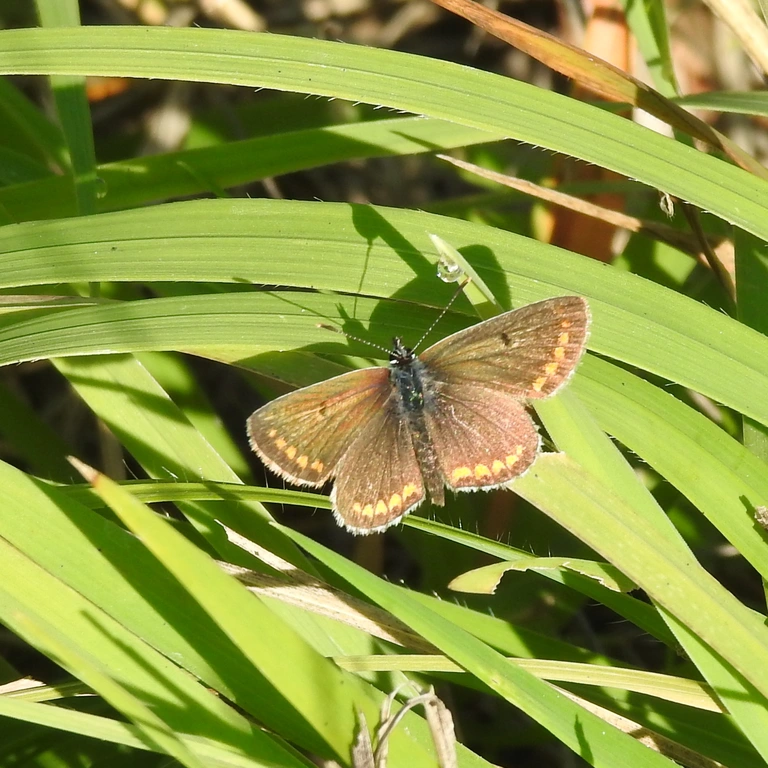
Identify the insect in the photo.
Aricia agestis/artaxerxes
